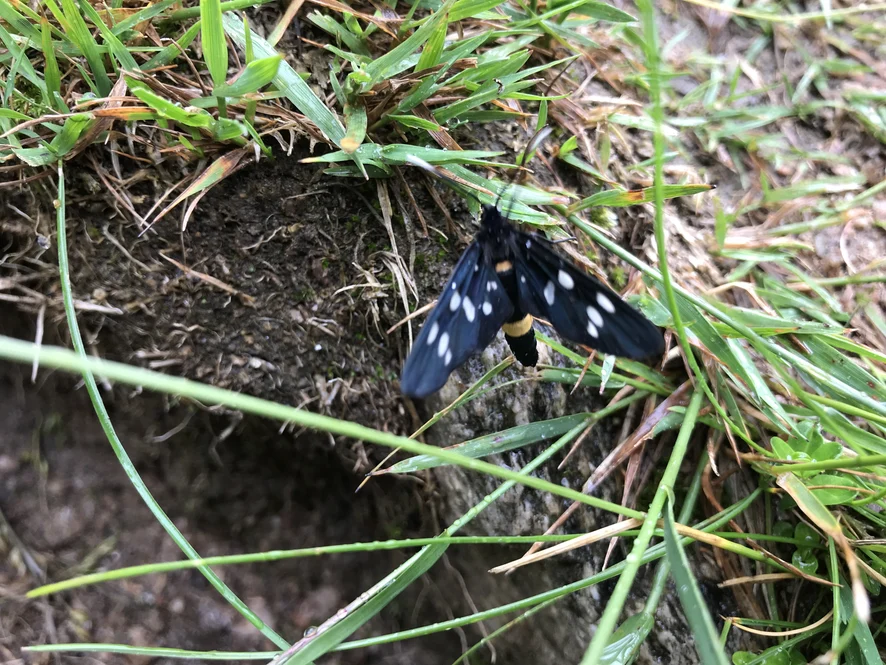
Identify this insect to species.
Amata phegea
